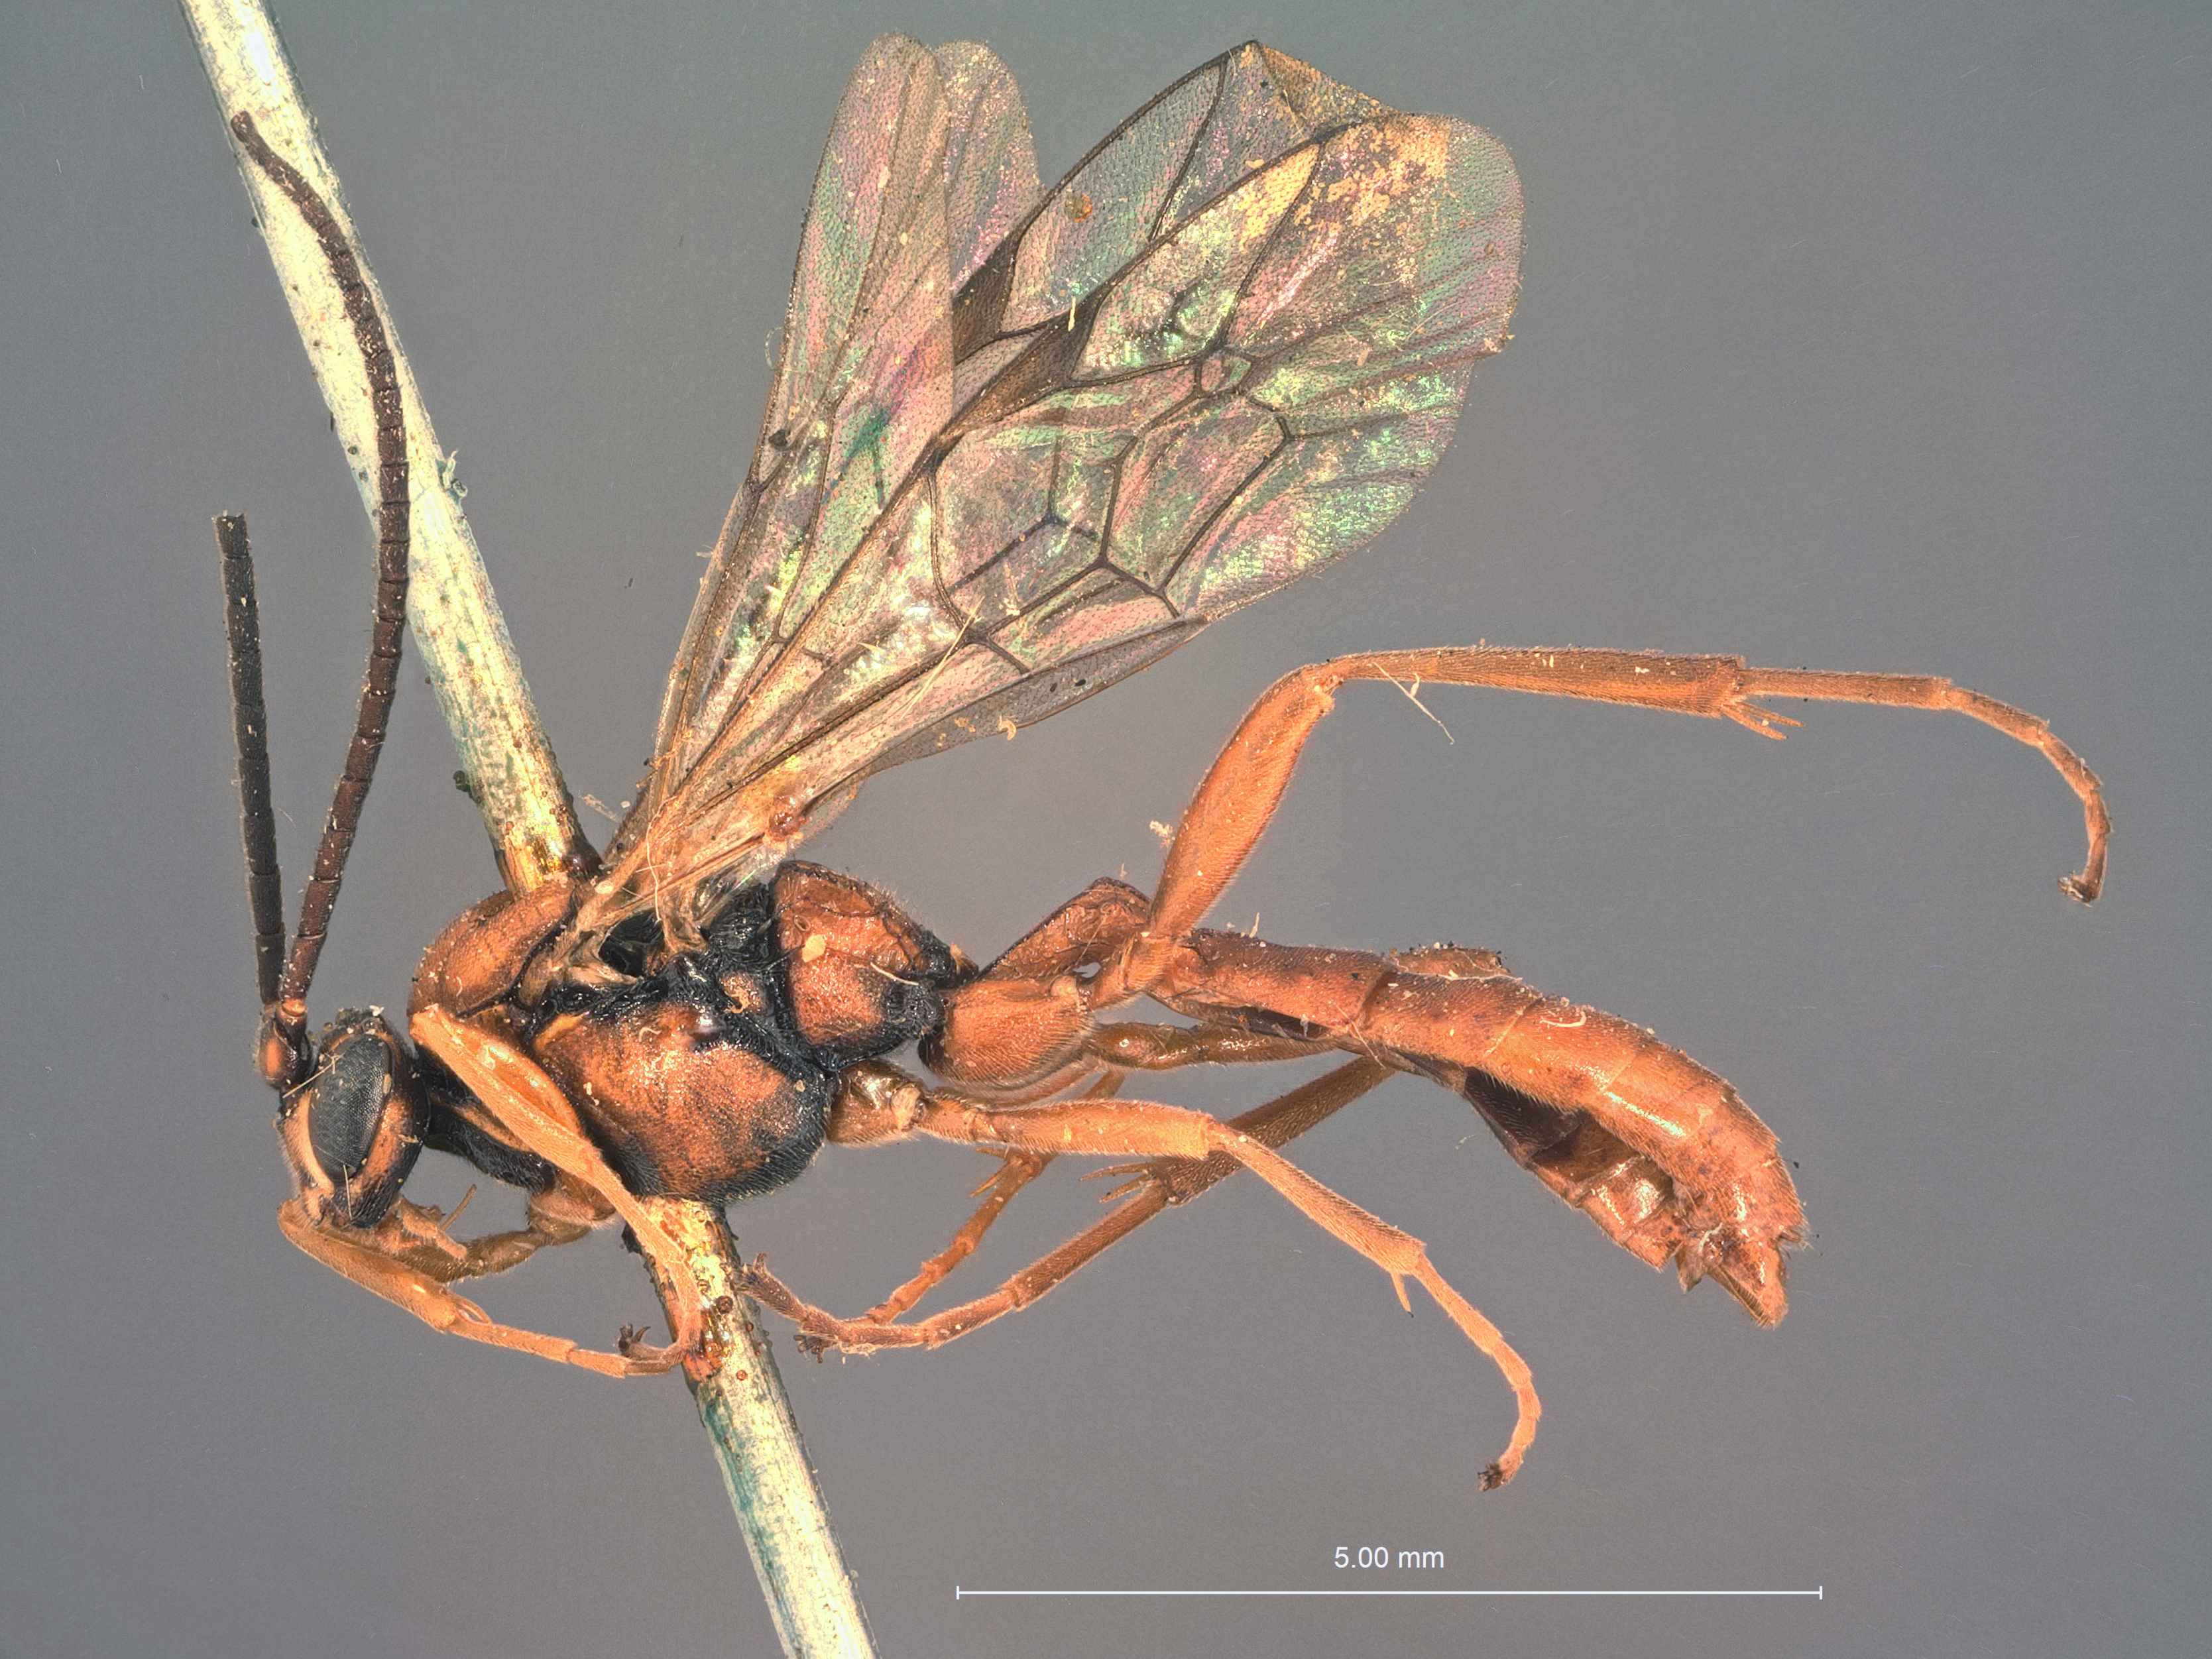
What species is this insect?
Probolus subdentatus
